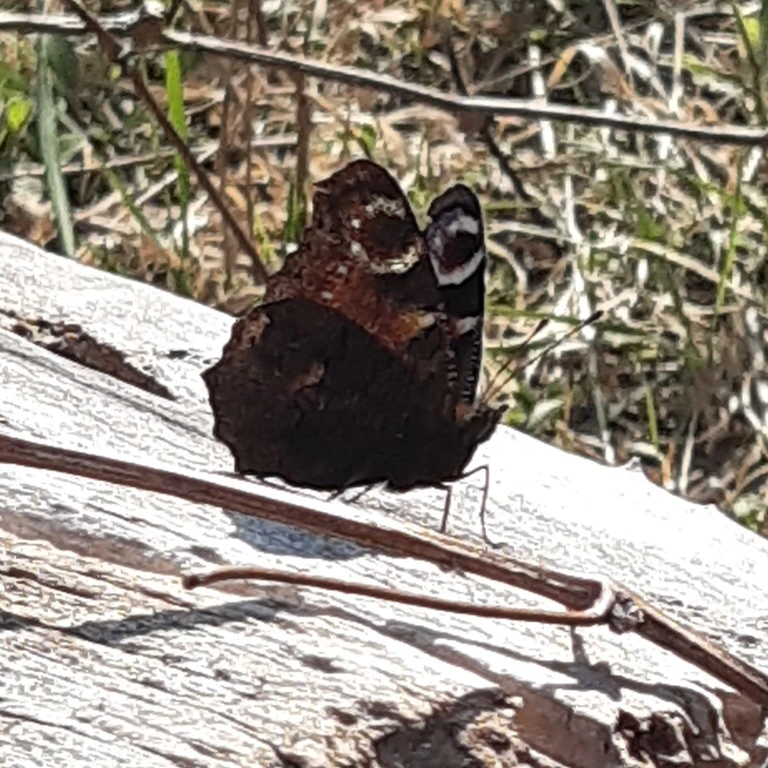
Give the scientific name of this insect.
Aglais io
